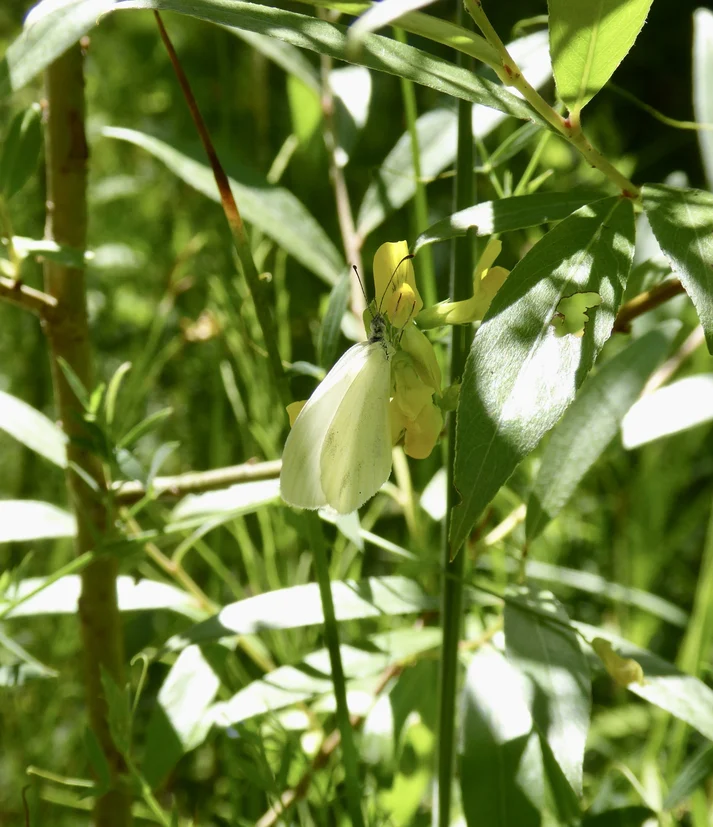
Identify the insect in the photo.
Leptidea sinapis/juvernica
